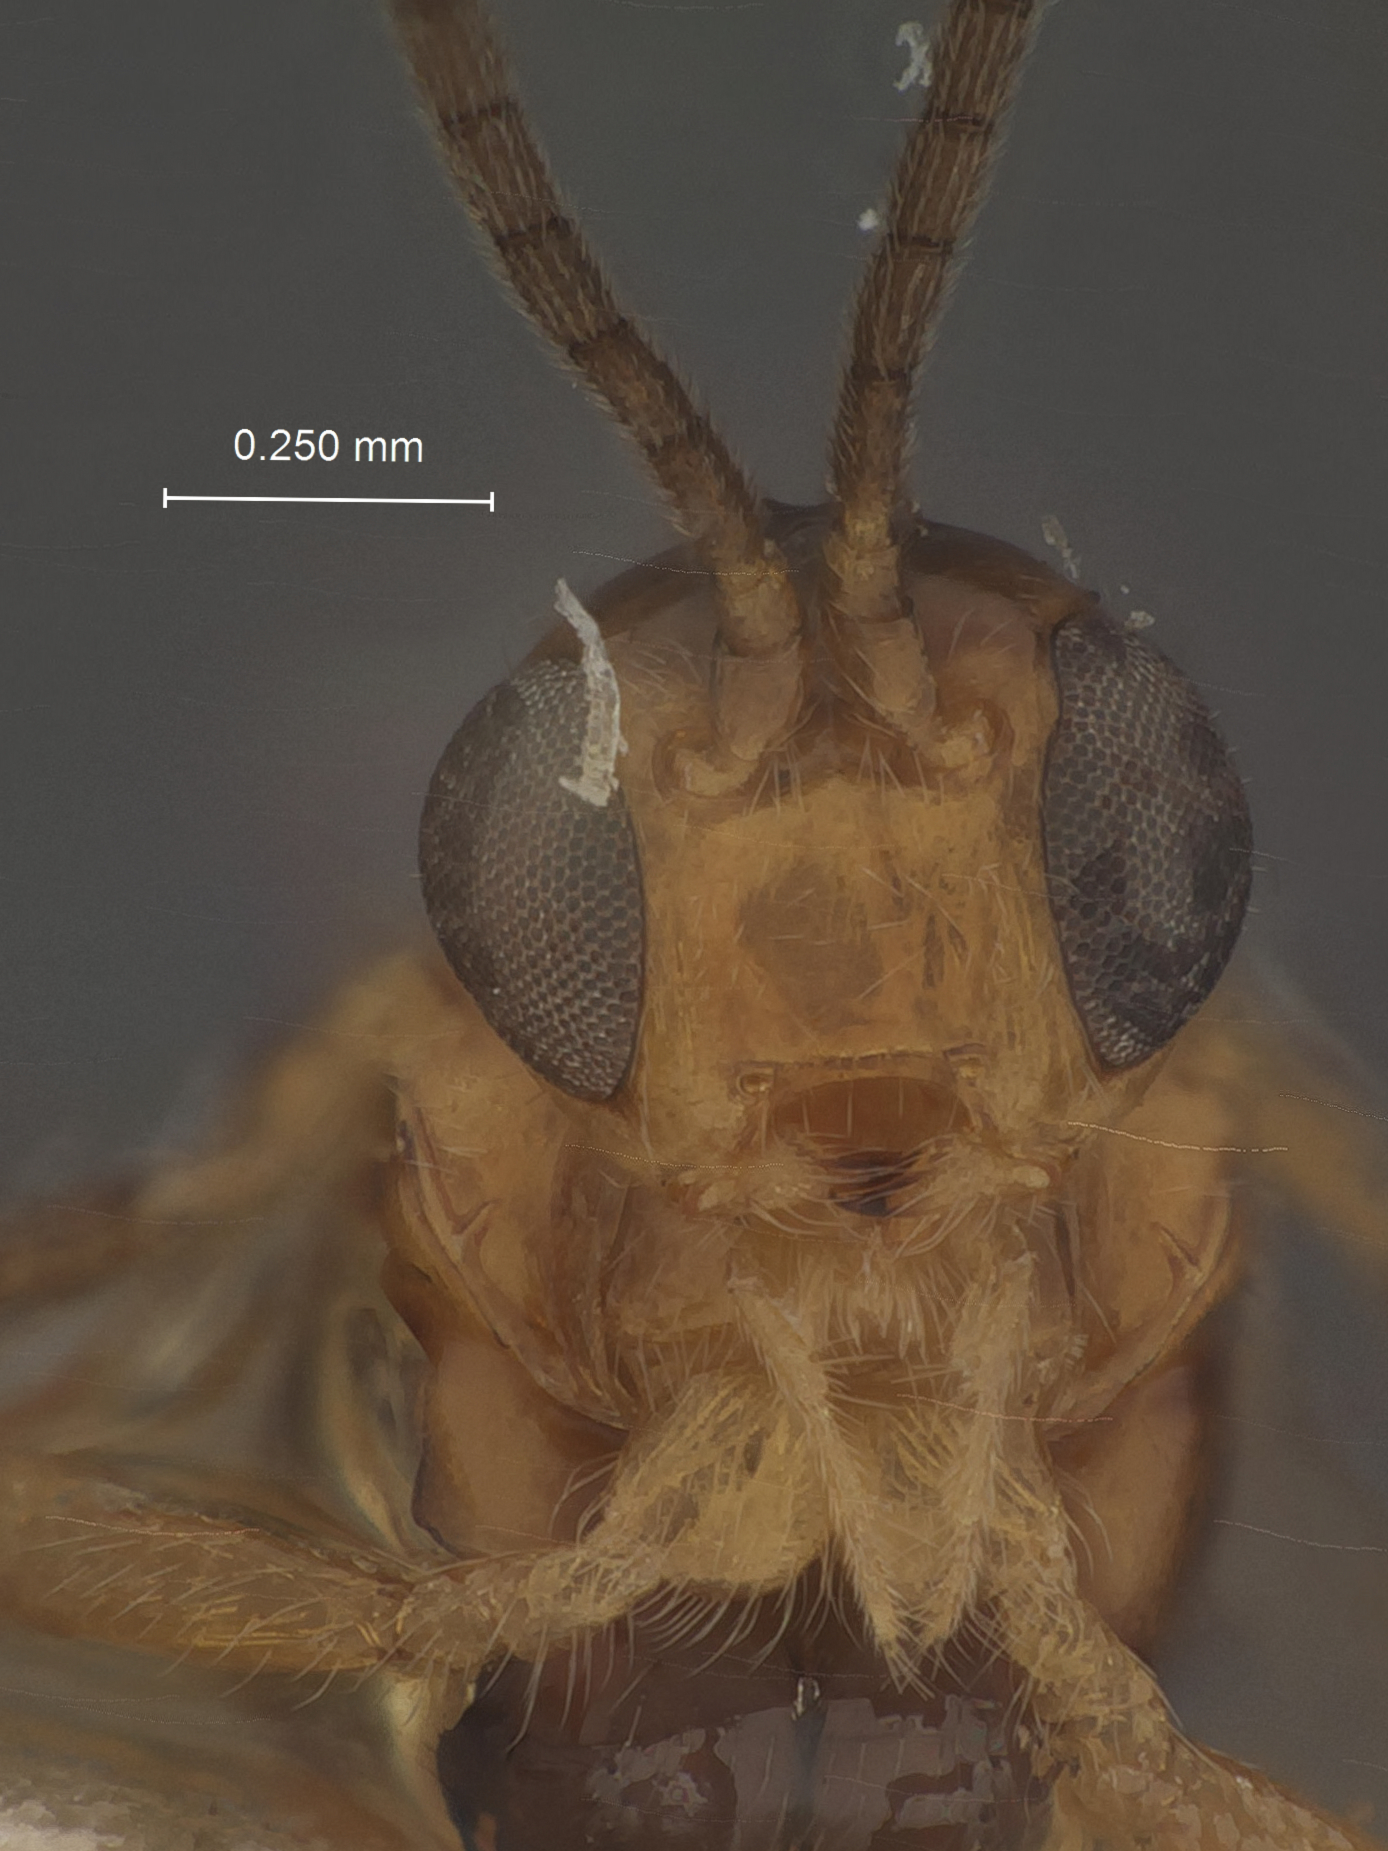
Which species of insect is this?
Bracon jani
